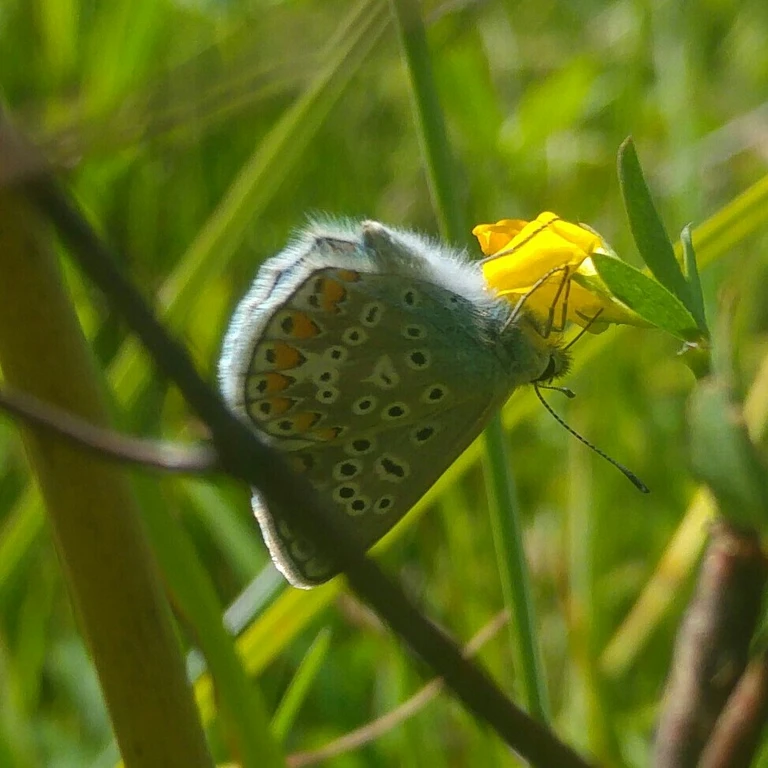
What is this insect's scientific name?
Polyommatus icarus
